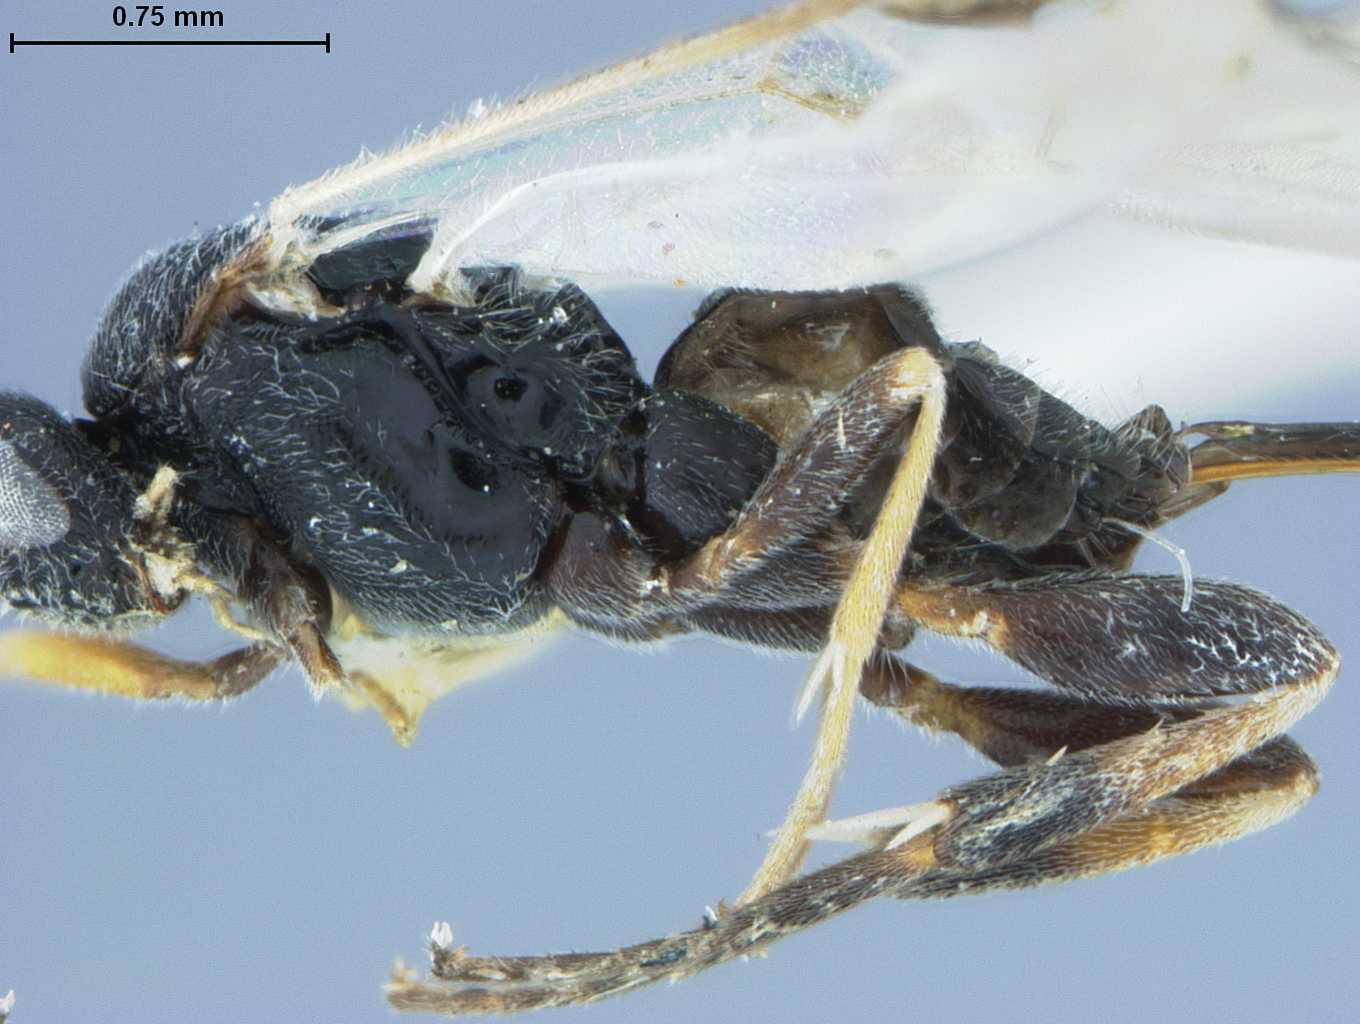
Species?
Urogaster opacus
